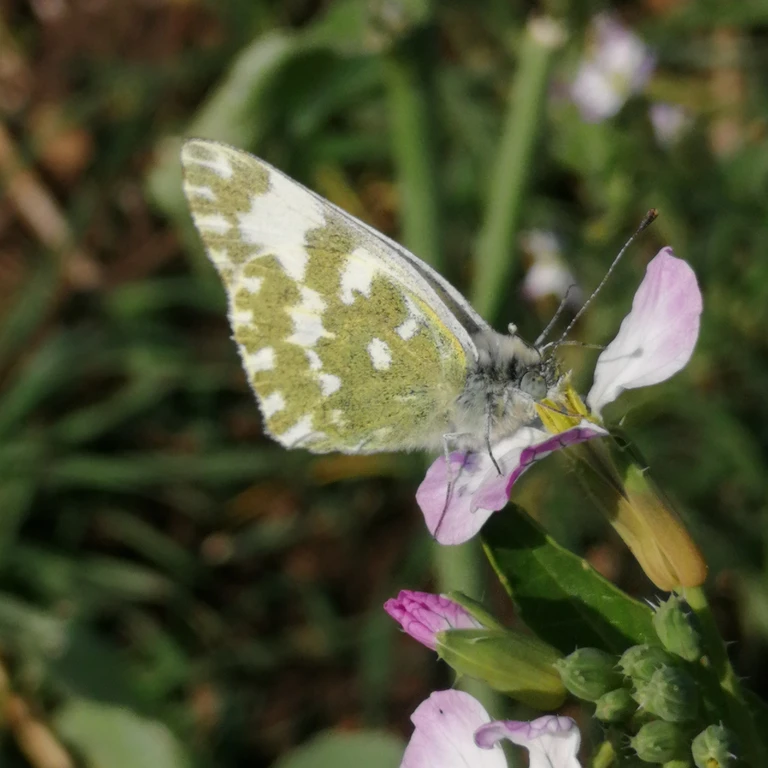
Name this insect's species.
Pontia edusa
